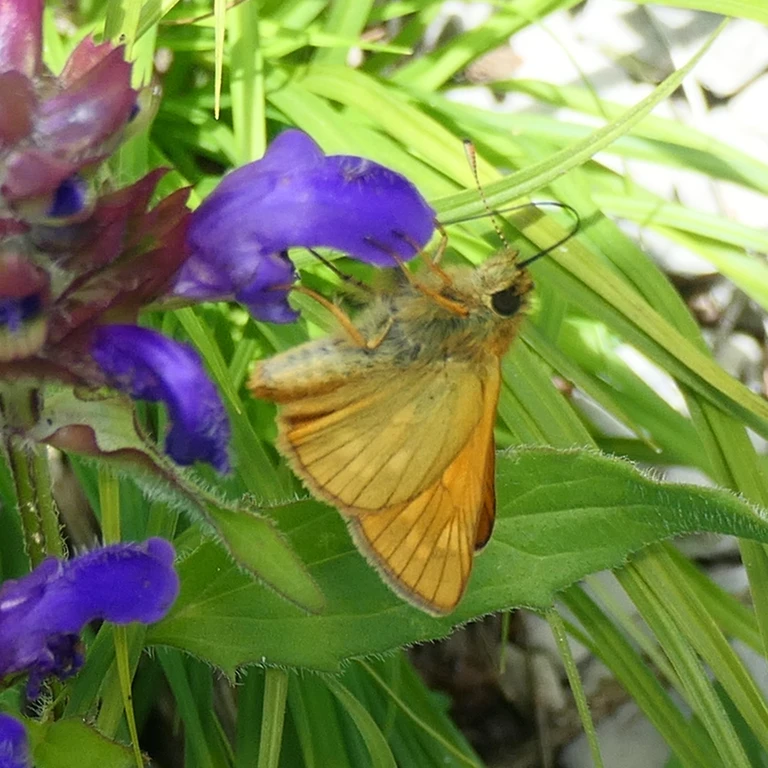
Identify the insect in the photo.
Ochlodes sylvanus (also Ochlodes venata)
